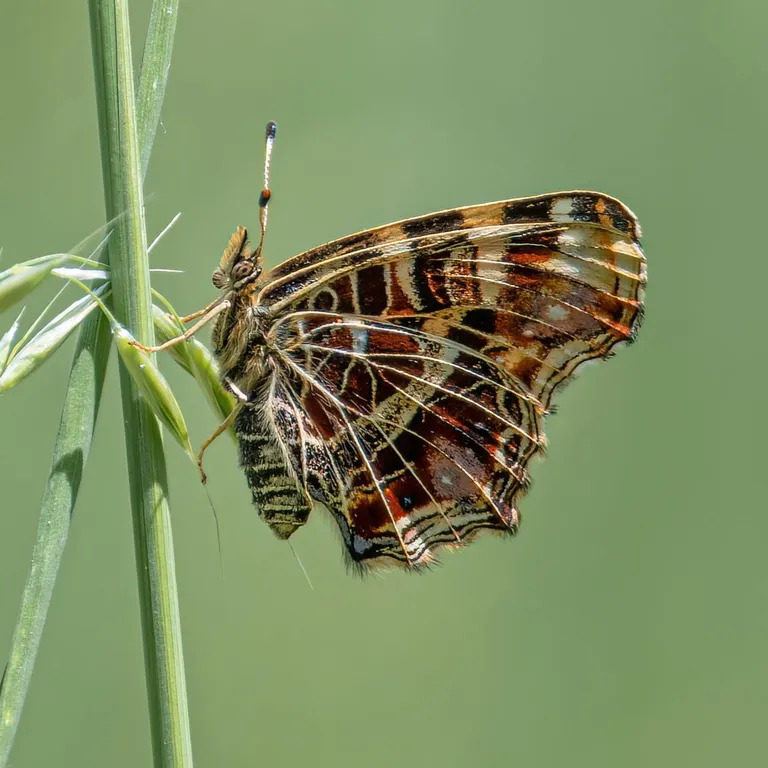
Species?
Araschnia levana
